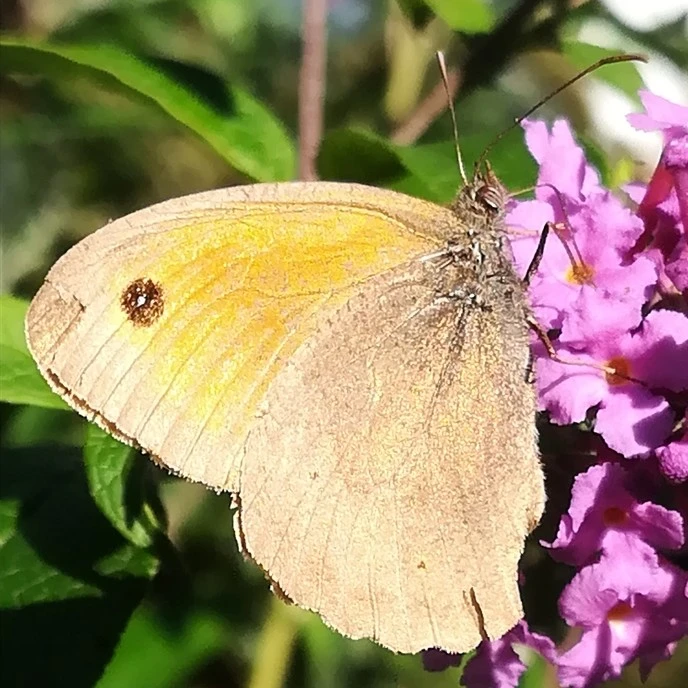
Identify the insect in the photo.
Maniola jurtina
